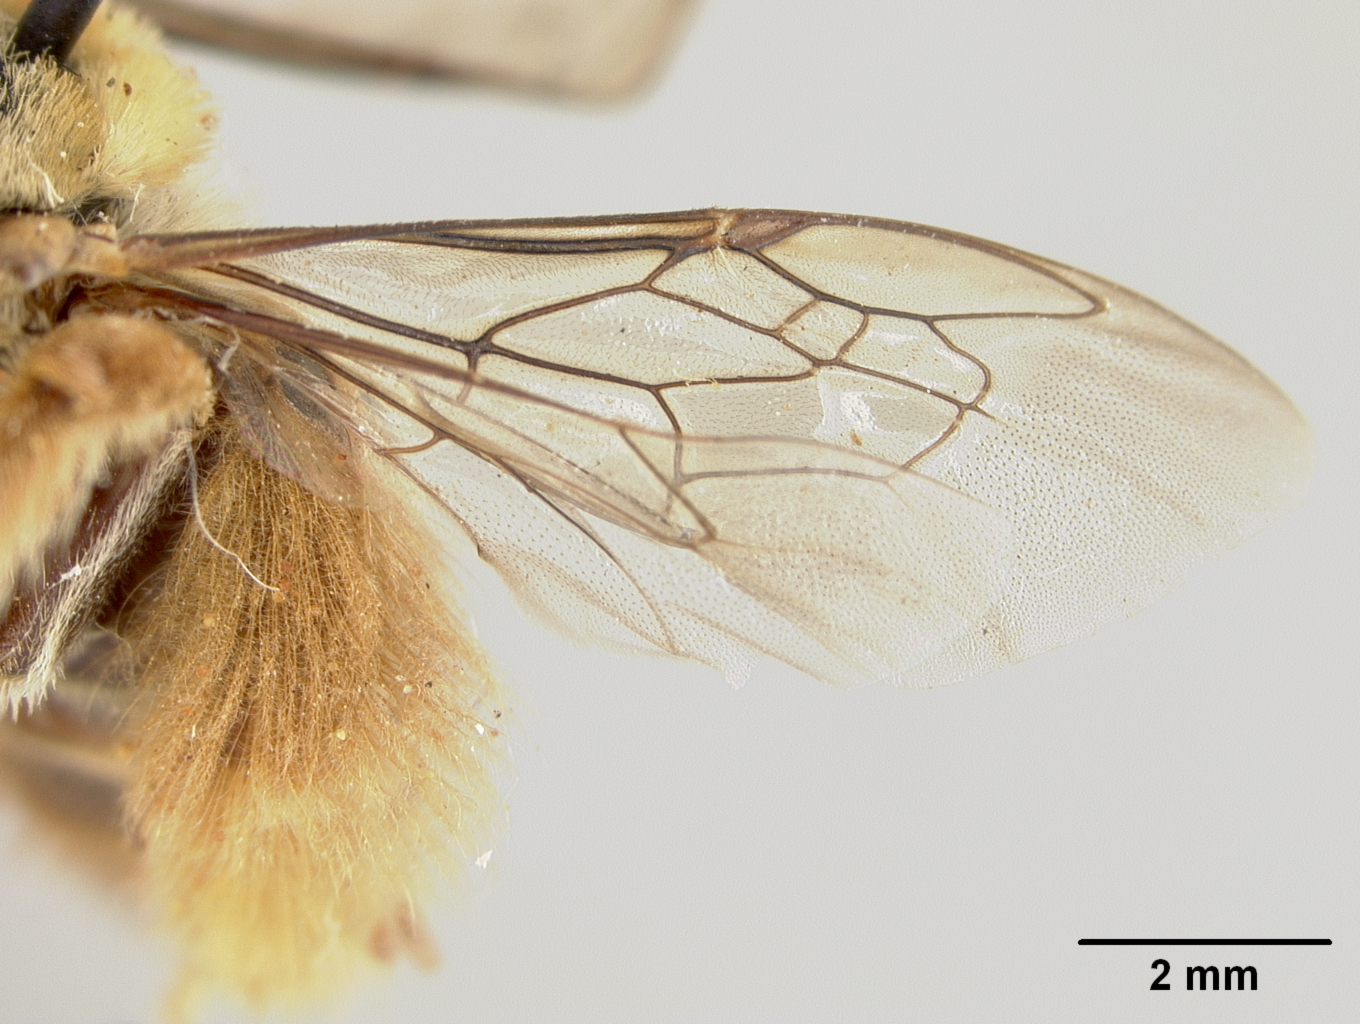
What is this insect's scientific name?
Diadasia australis
